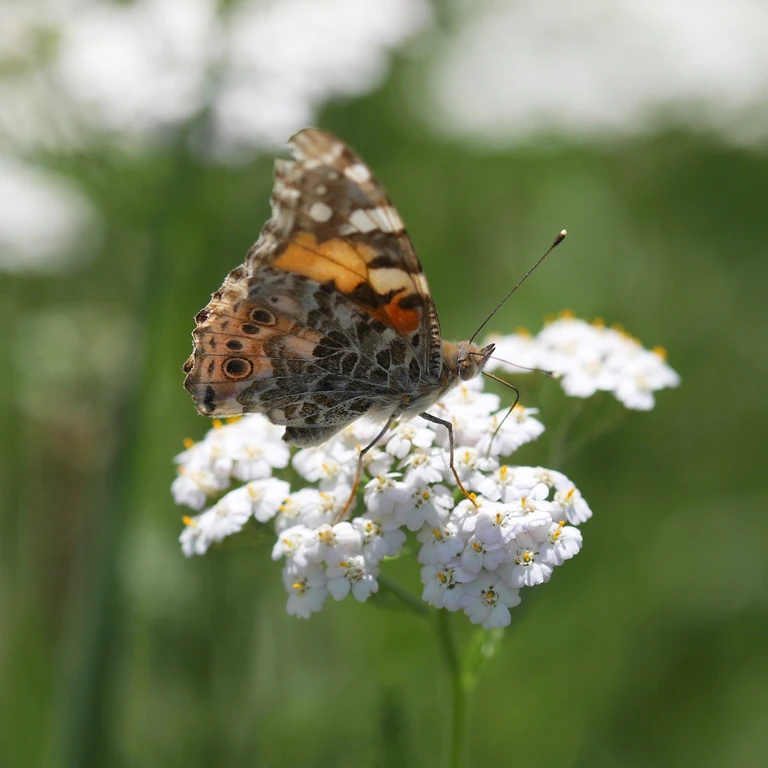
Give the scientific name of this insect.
Vanessa cardui
